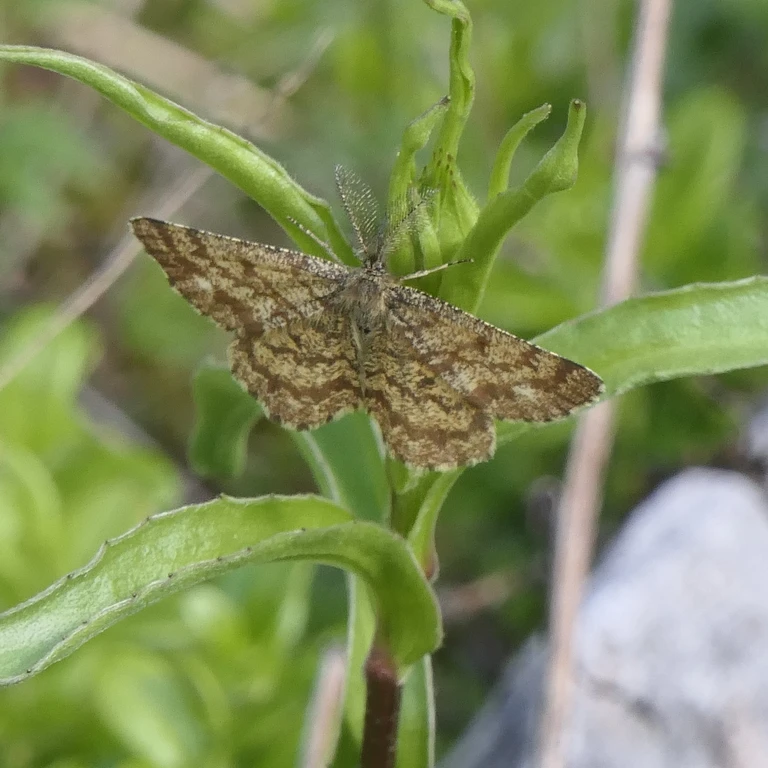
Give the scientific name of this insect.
Ematurga atomaria
